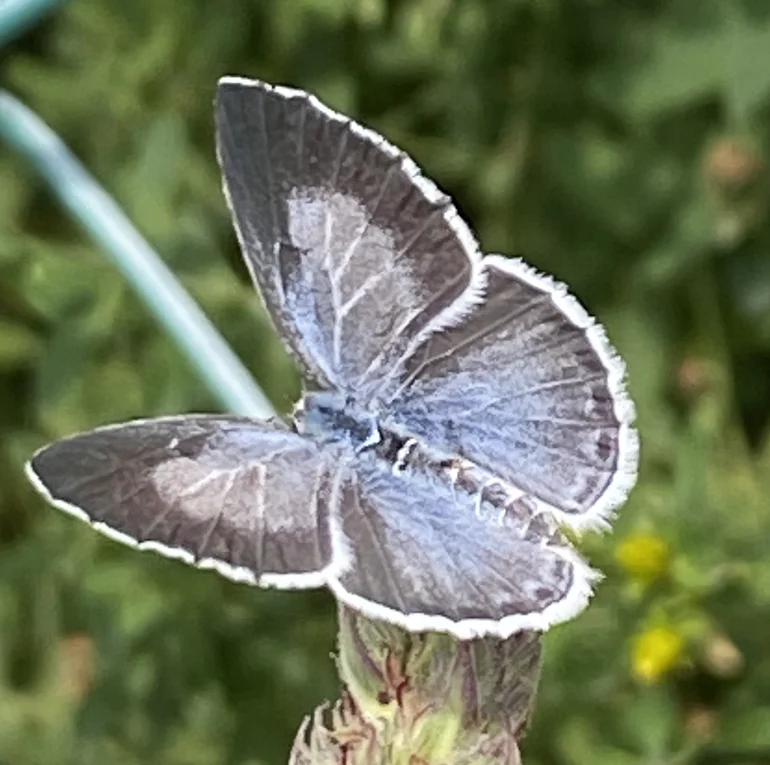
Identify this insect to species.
Celastrina argiolus
